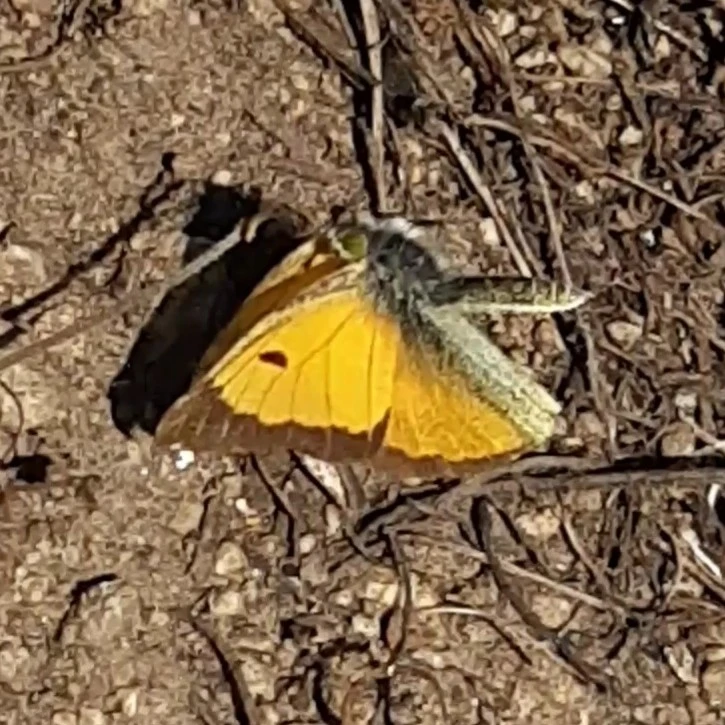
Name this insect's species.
Colias croceus
